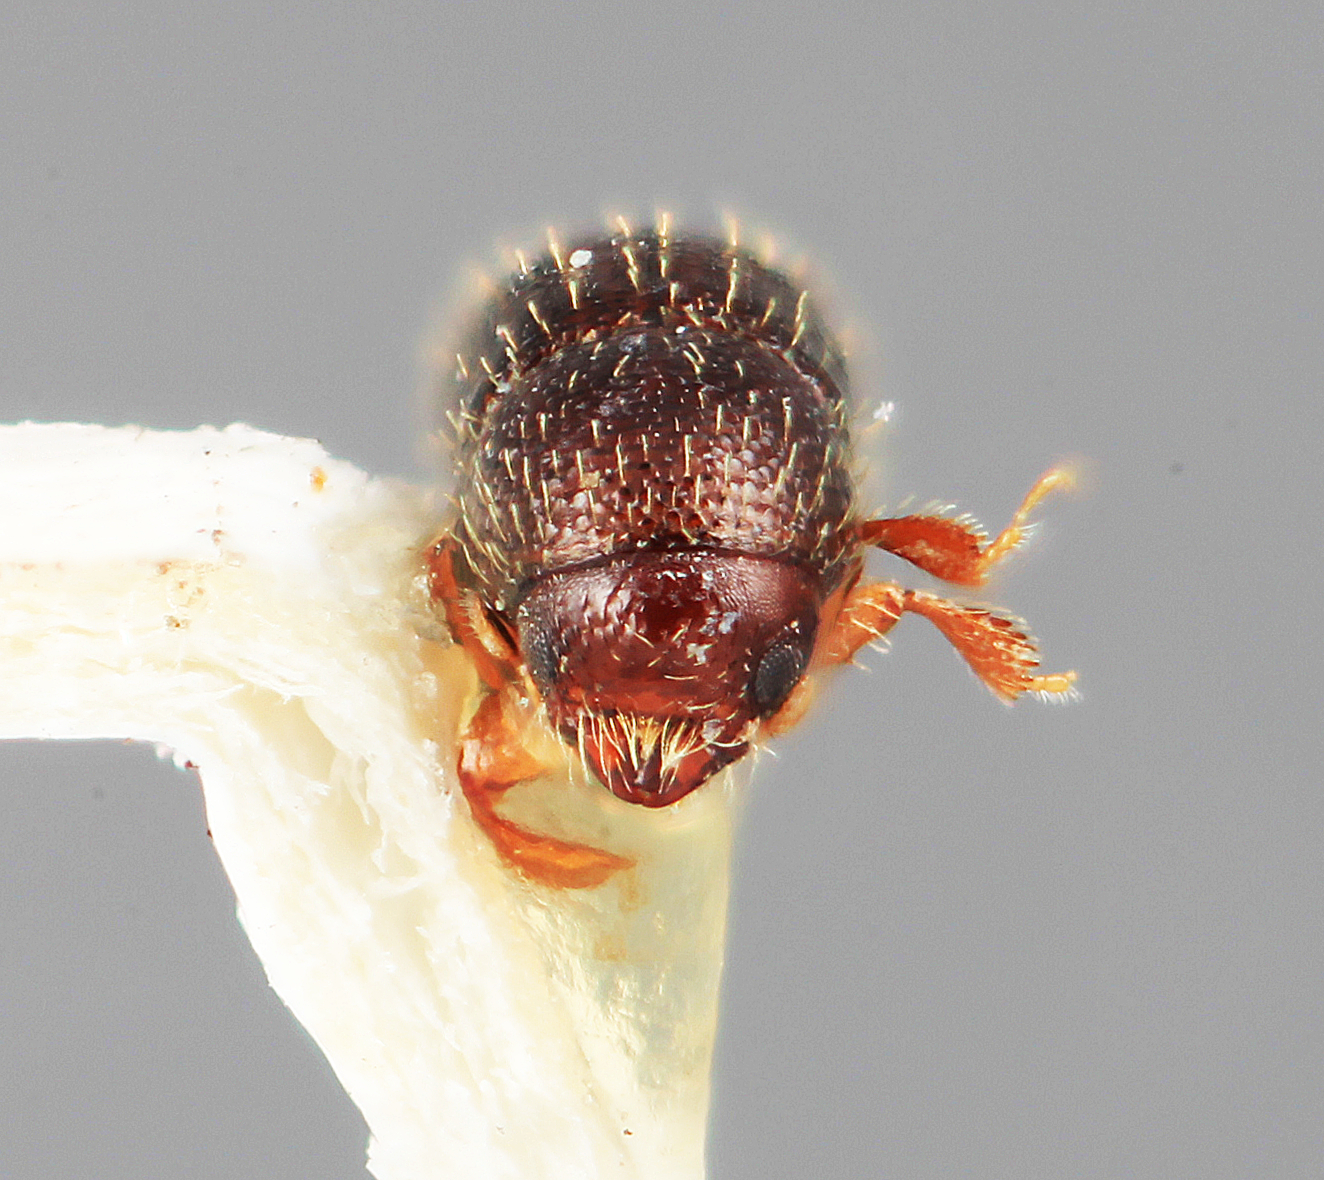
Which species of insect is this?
Dendrocranulus vinealis
